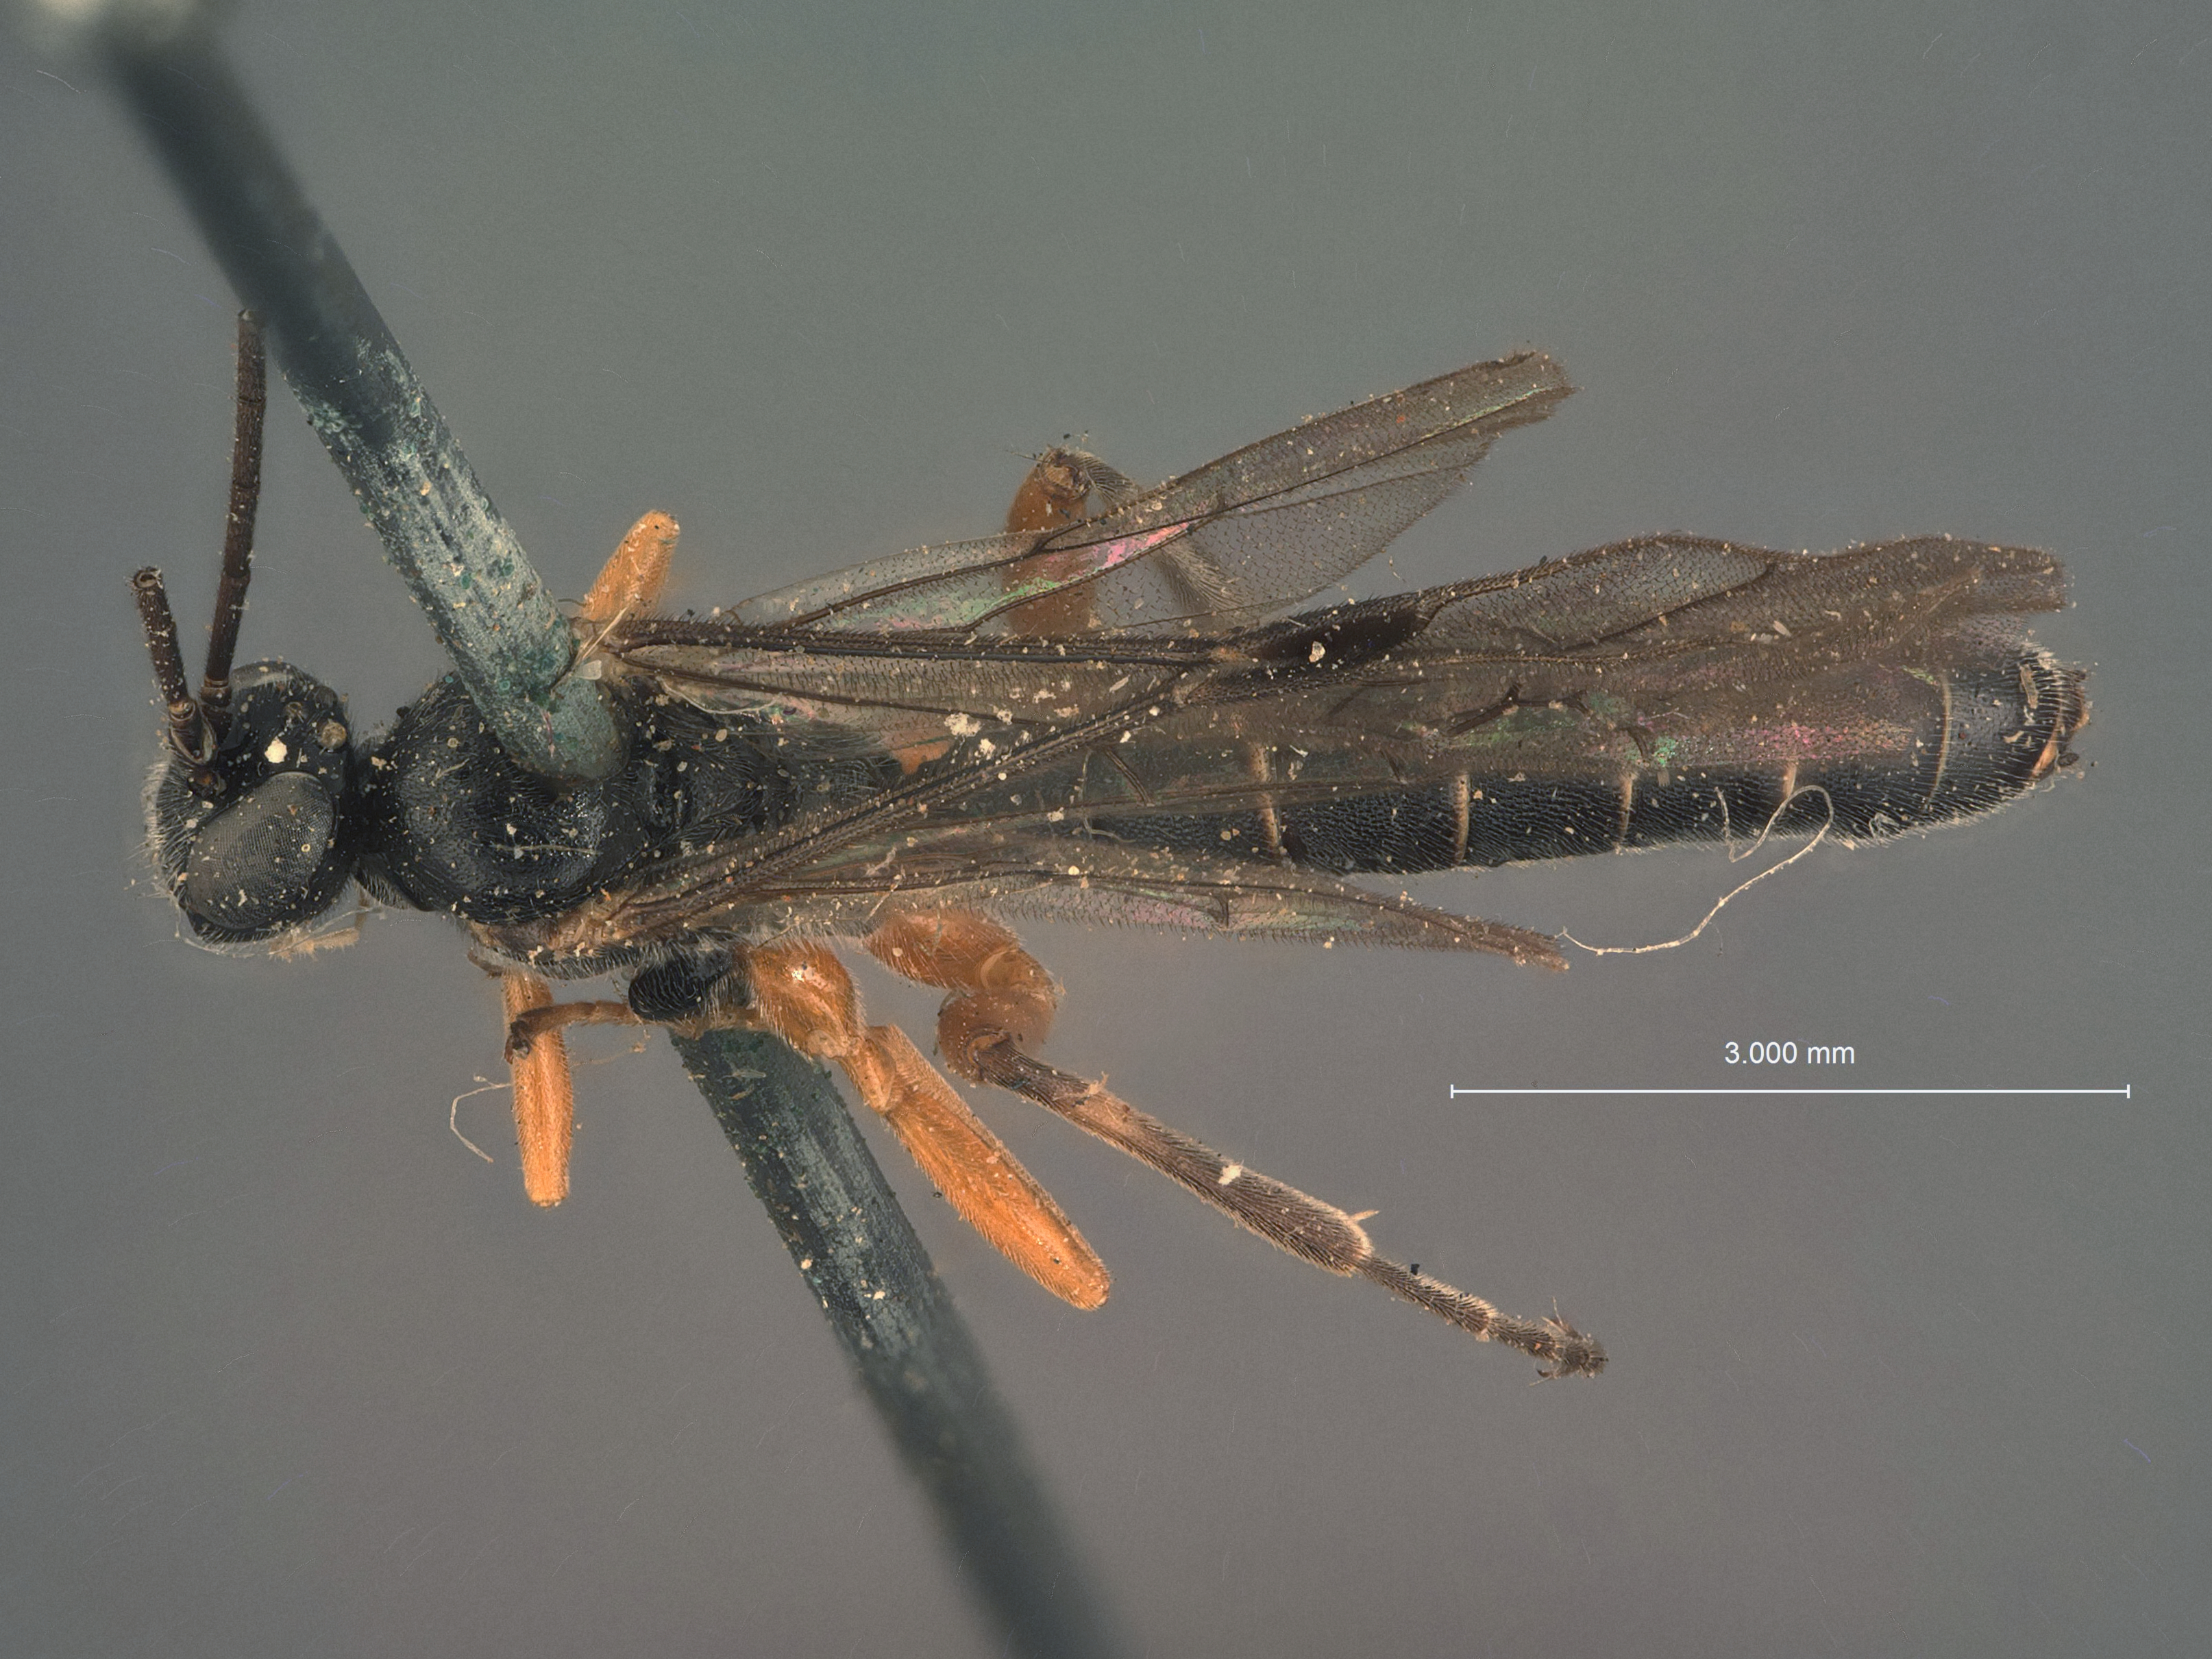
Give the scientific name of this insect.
Pimpla yakutatensis
